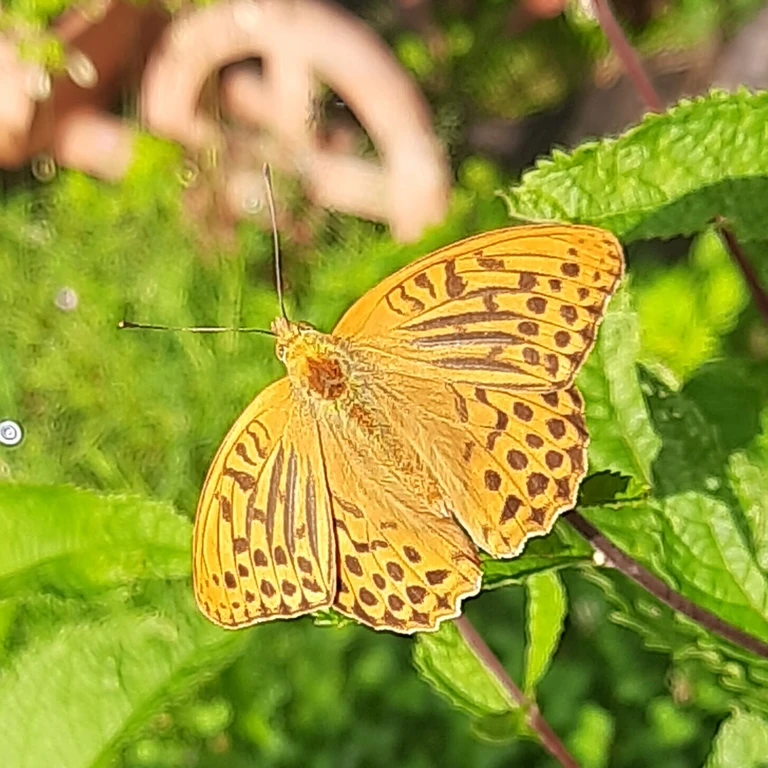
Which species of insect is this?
Argynnis paphia
